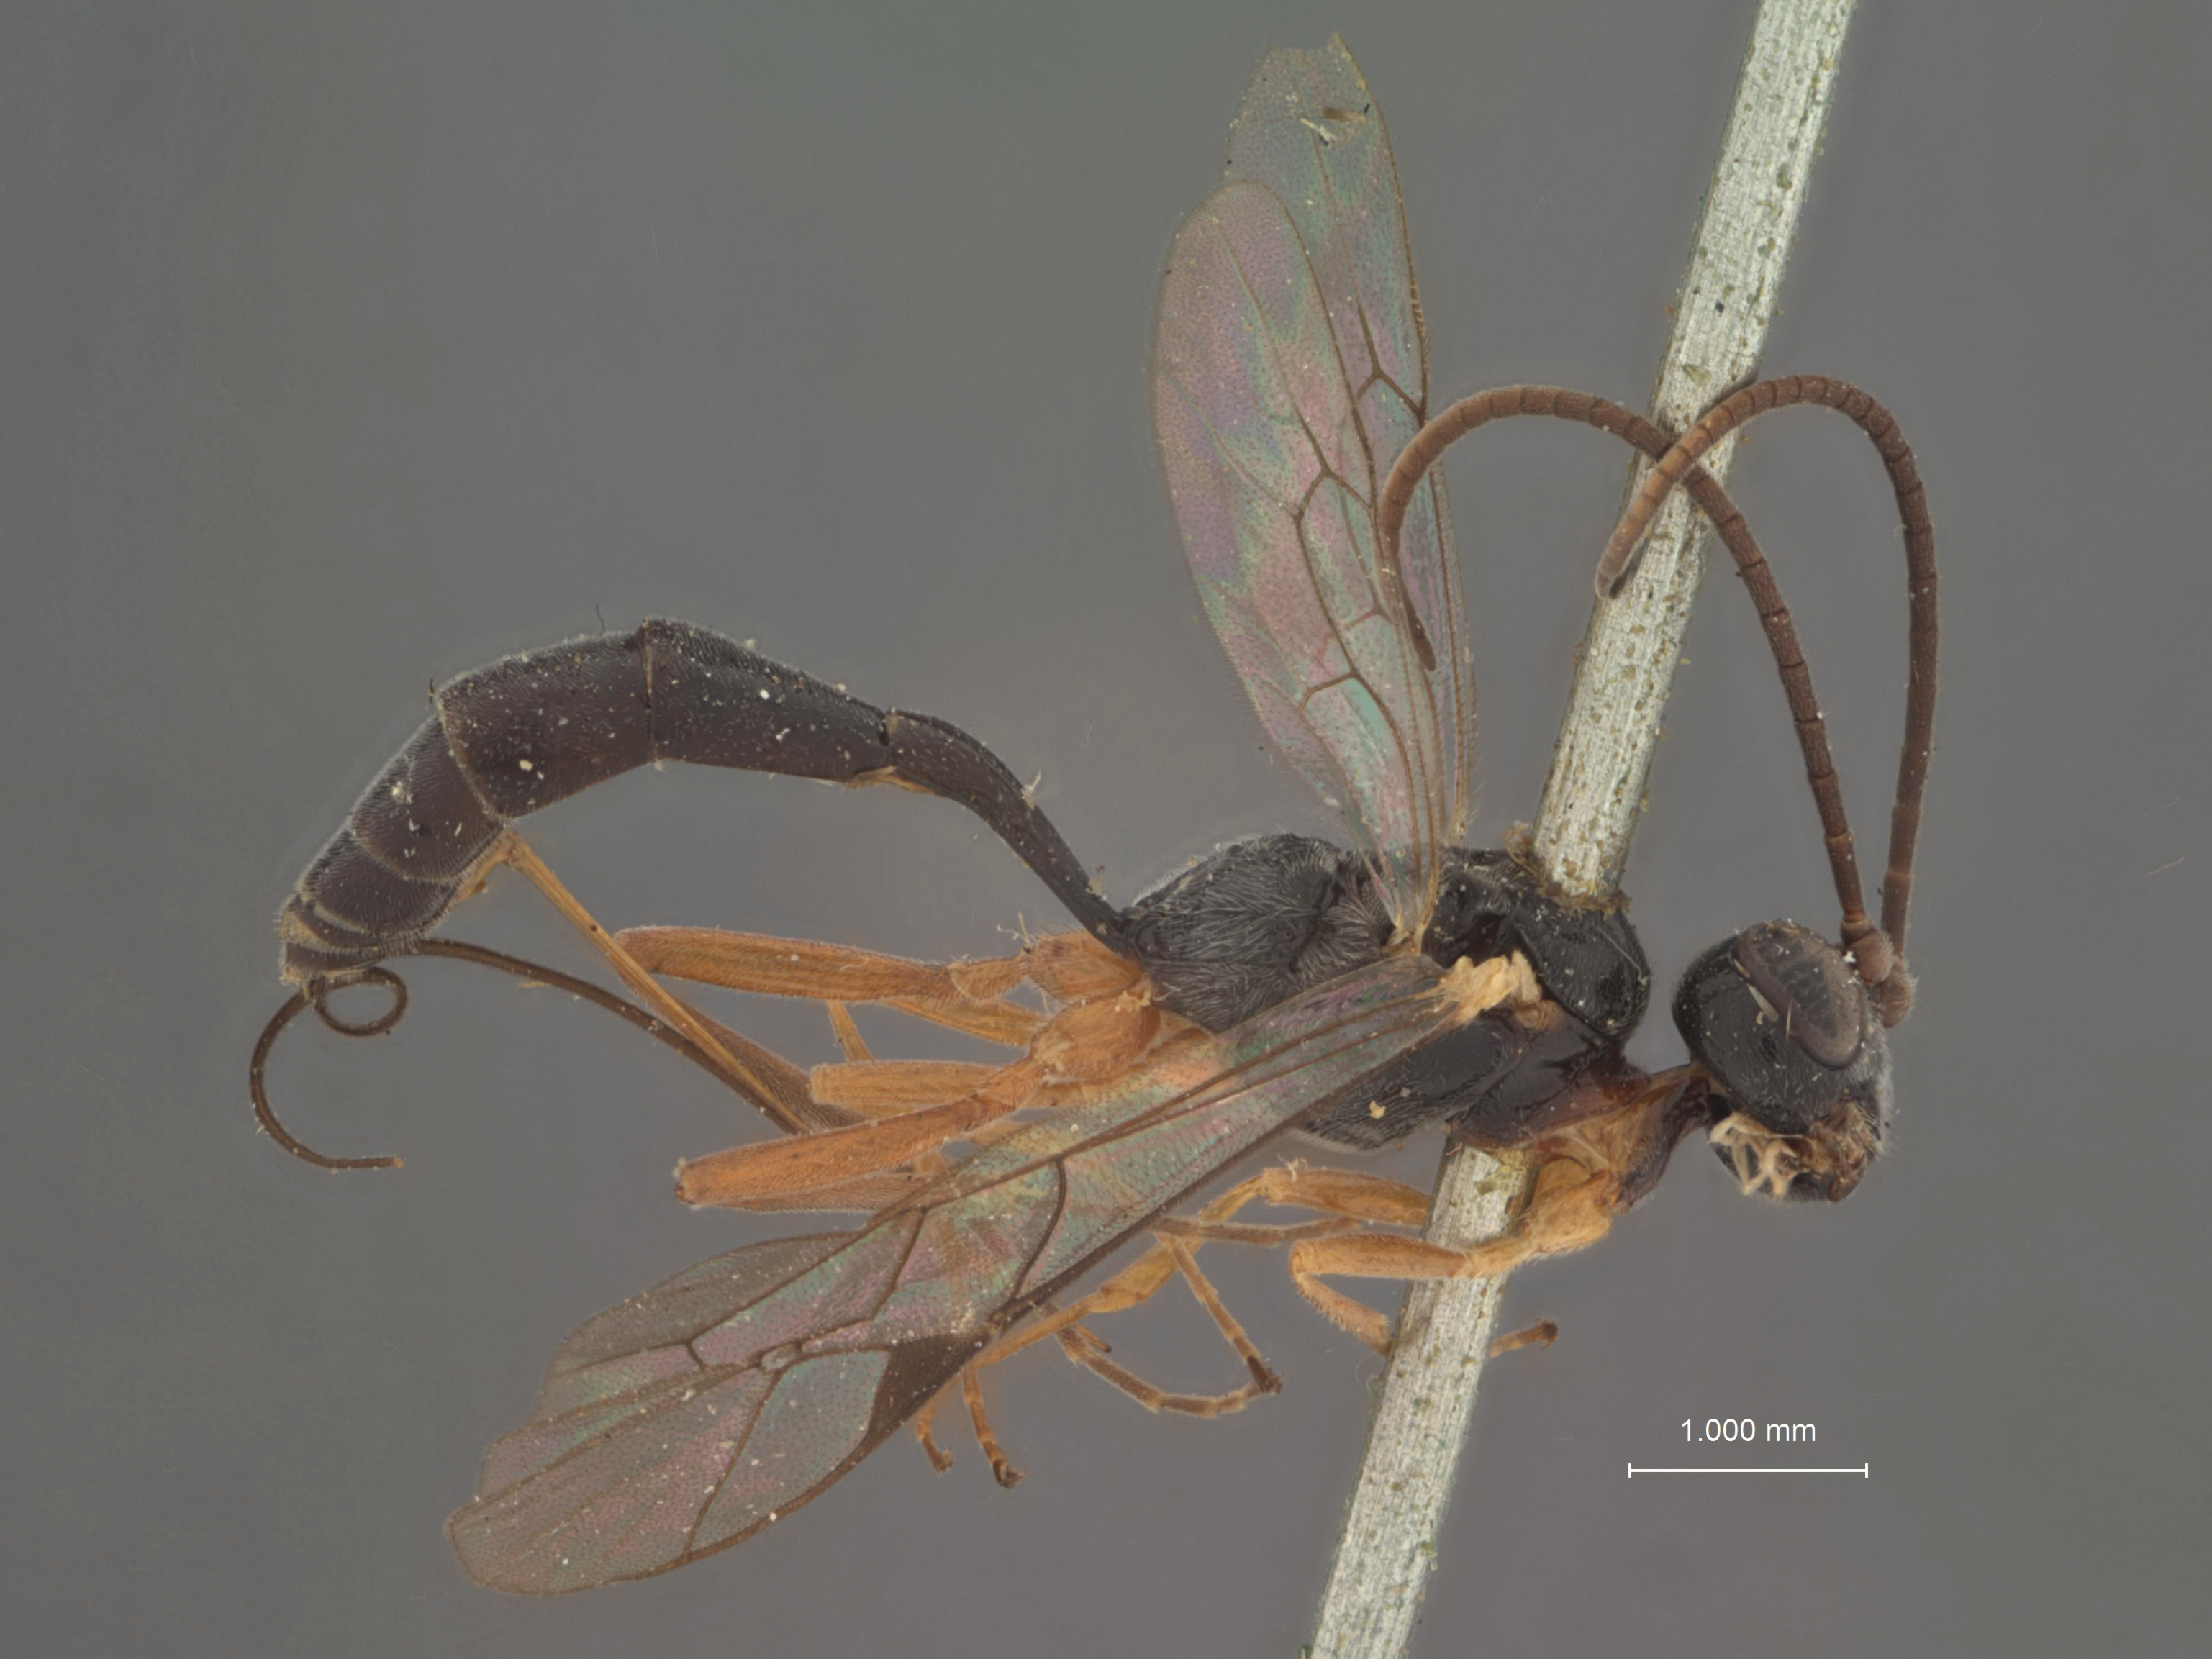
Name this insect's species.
Panargyrops texanus
